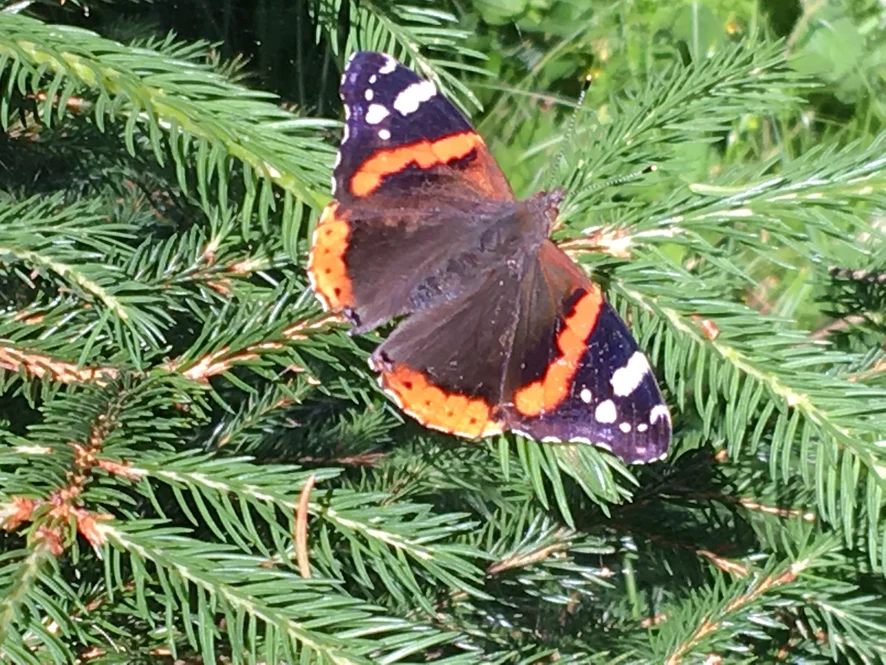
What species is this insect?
Vanessa atalanta
